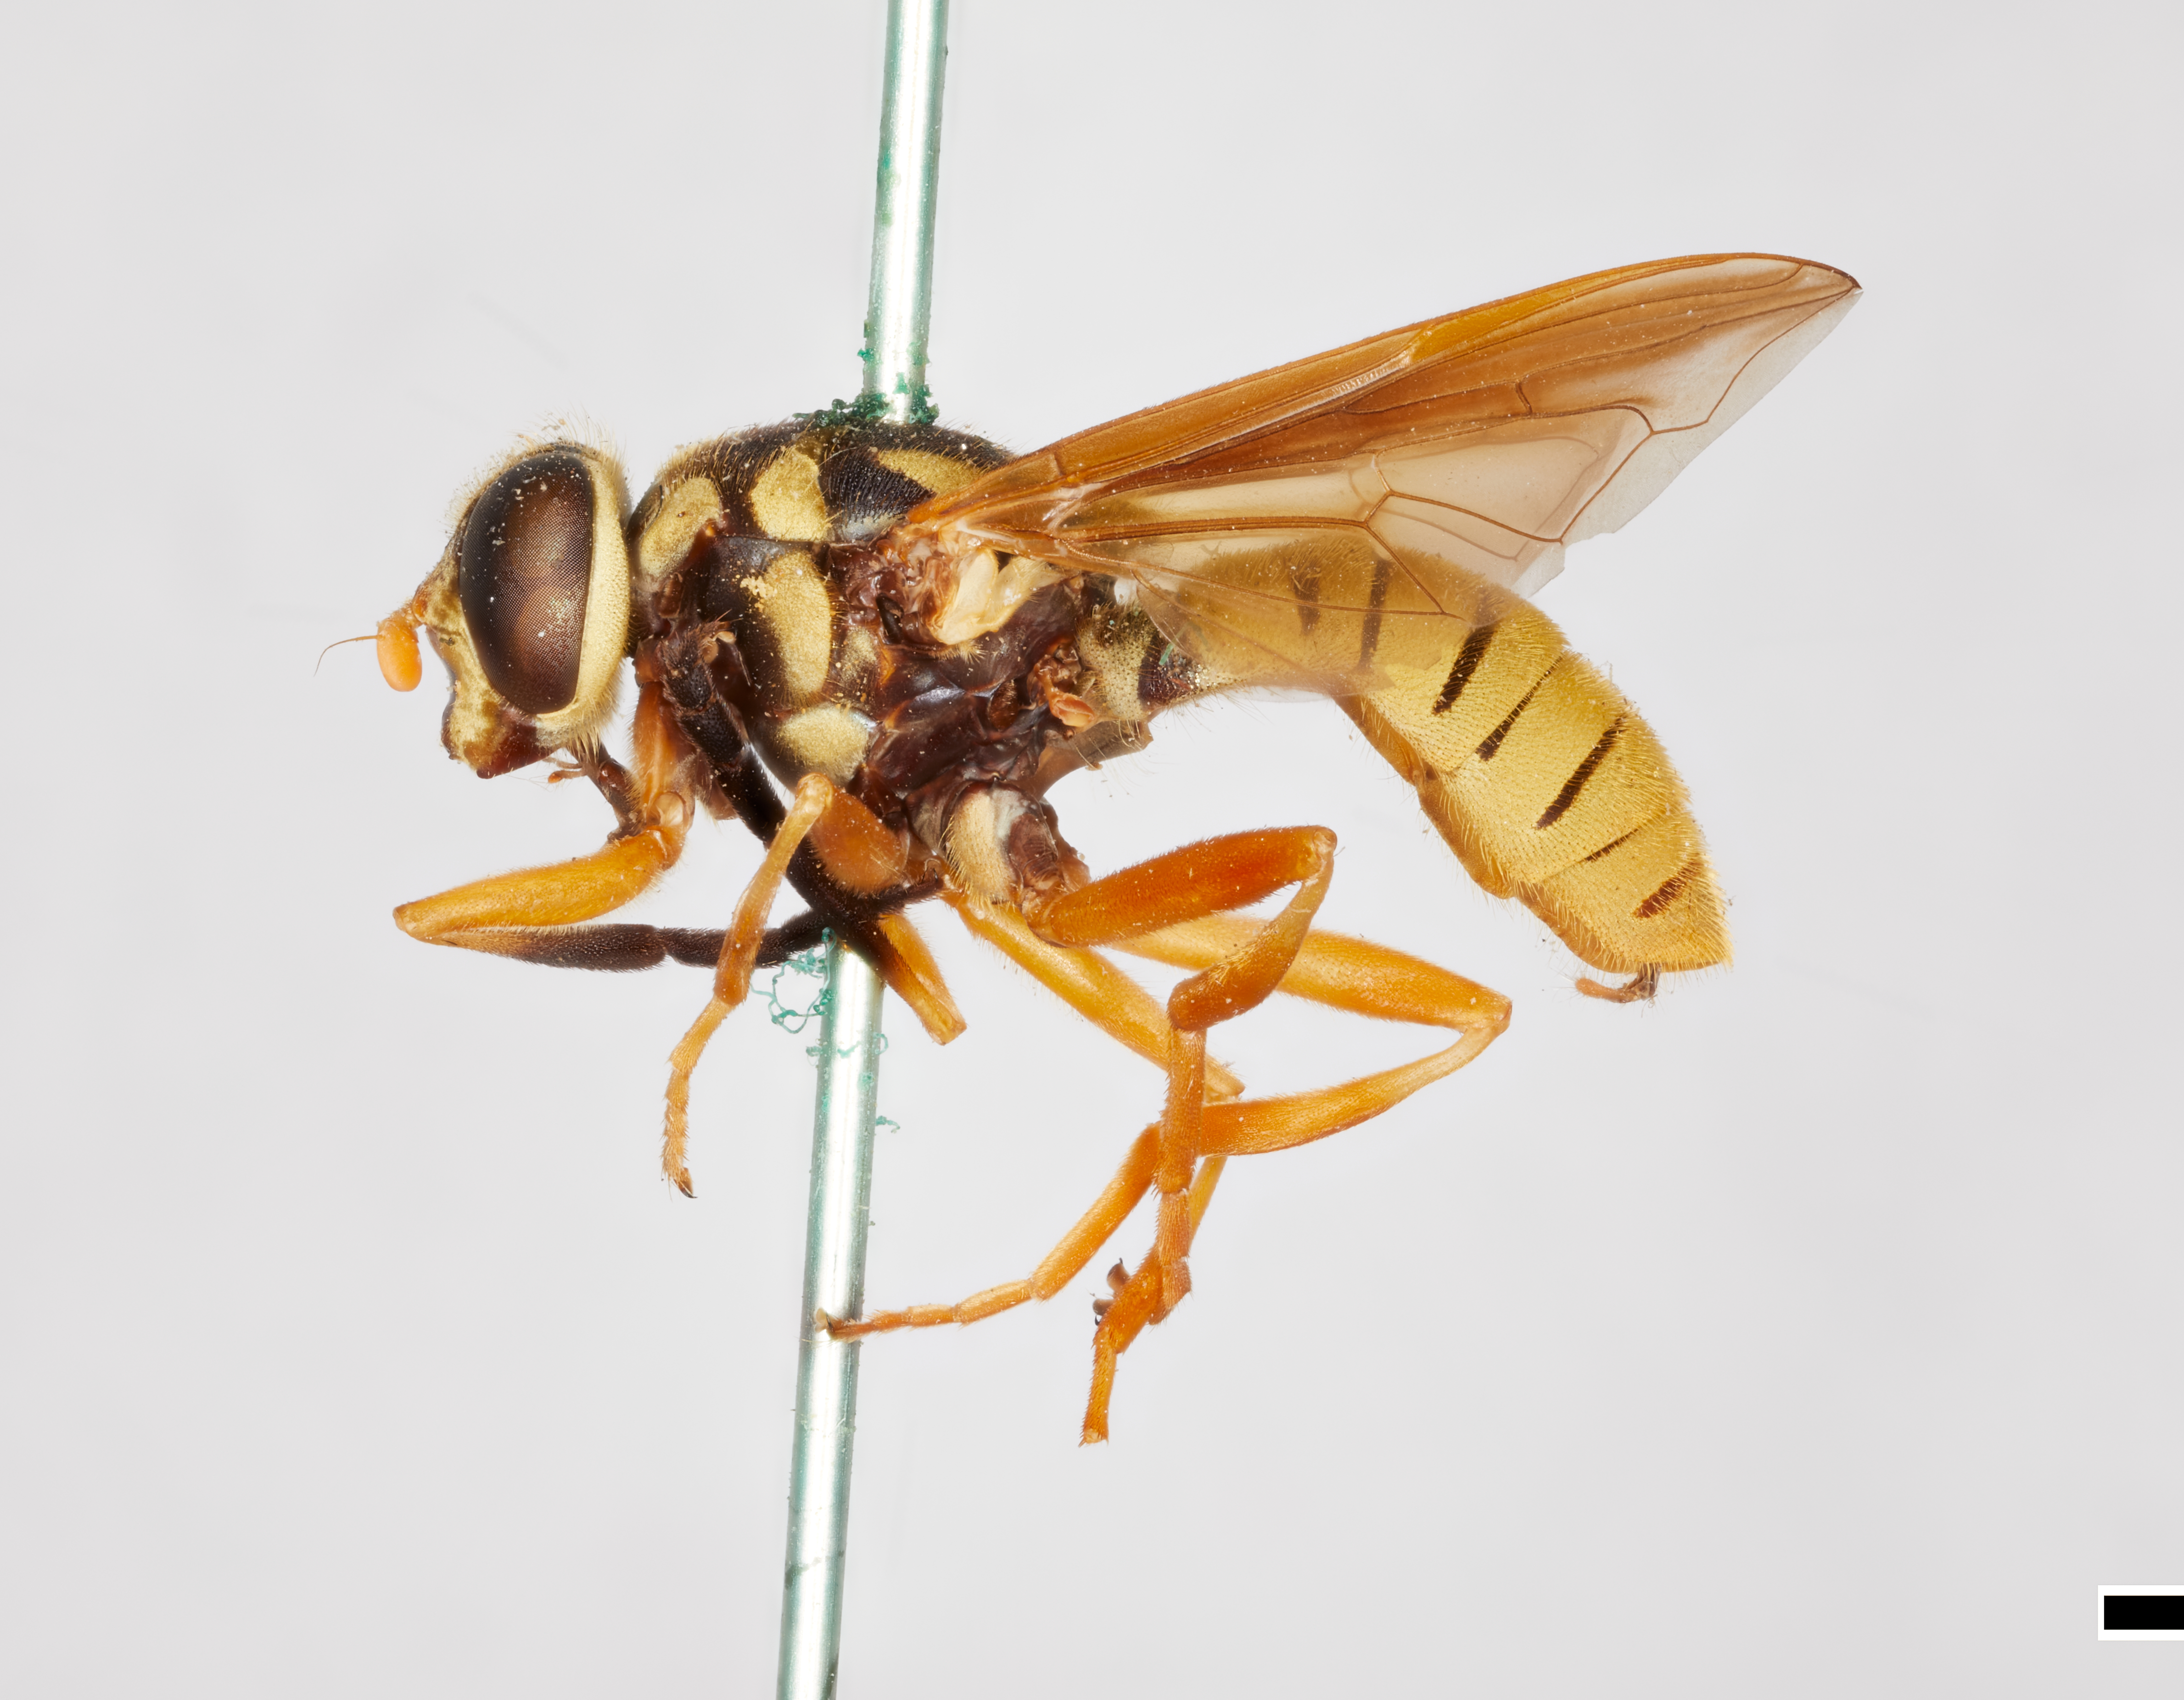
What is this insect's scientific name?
Temnostoma pictulum
